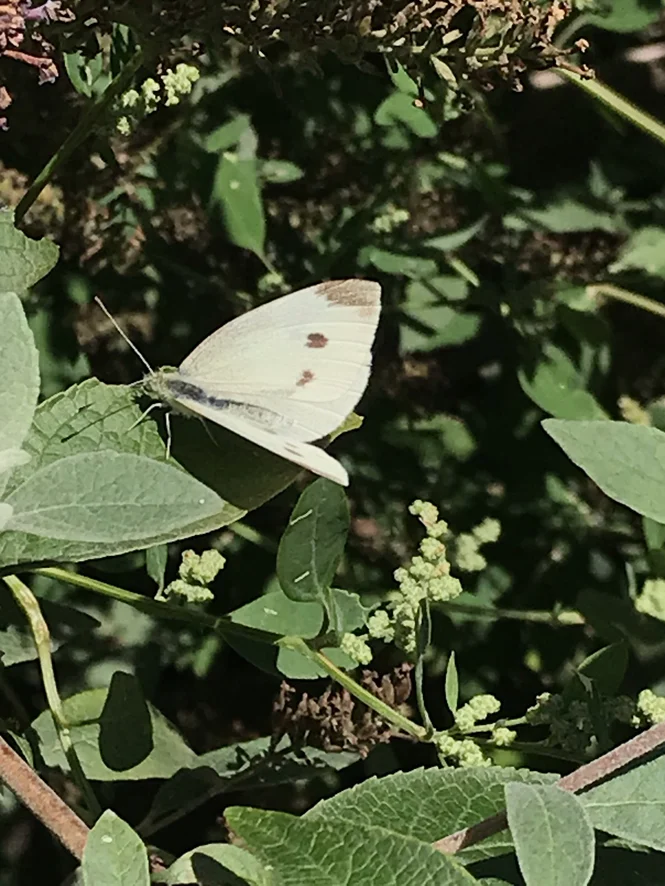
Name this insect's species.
Pieris rapae
